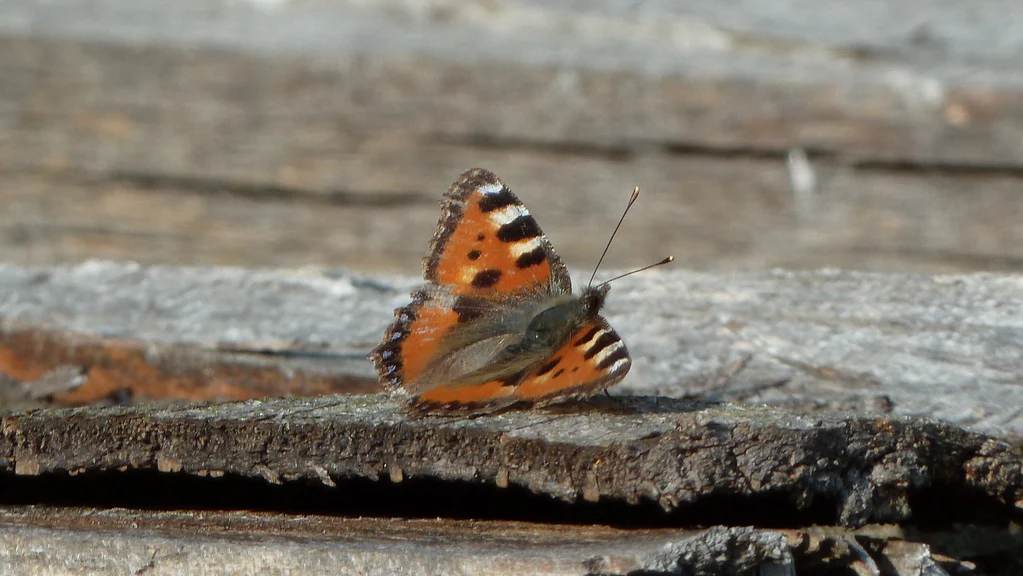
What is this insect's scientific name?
Aglais urticae
